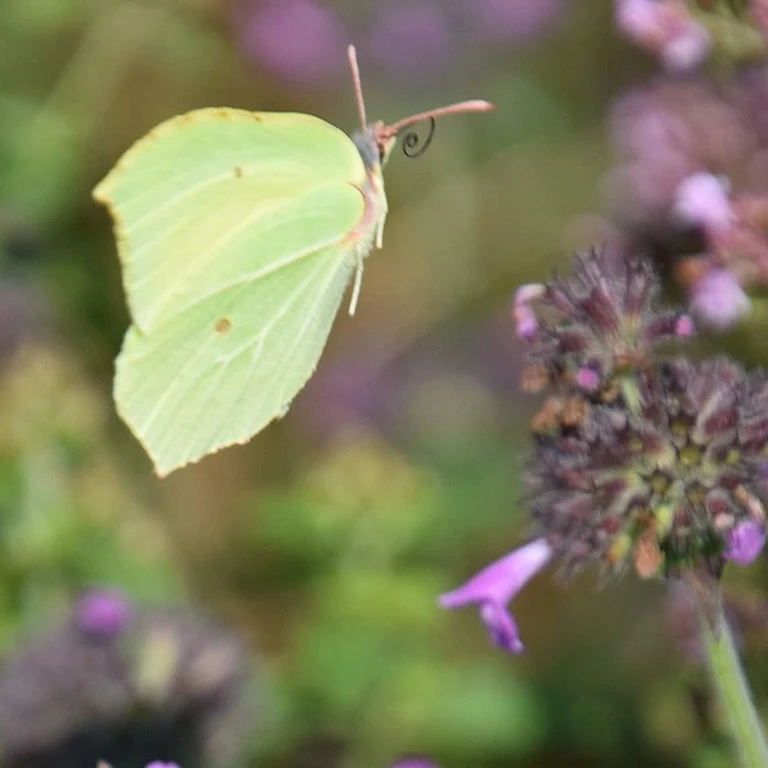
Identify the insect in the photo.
Gonepteryx rhamni
